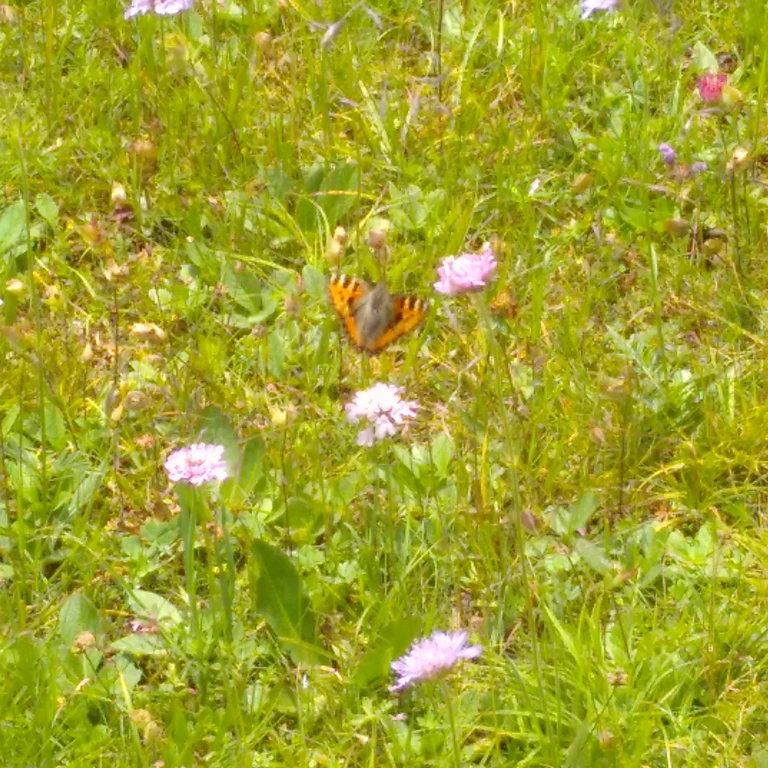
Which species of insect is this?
Aglais urticae
